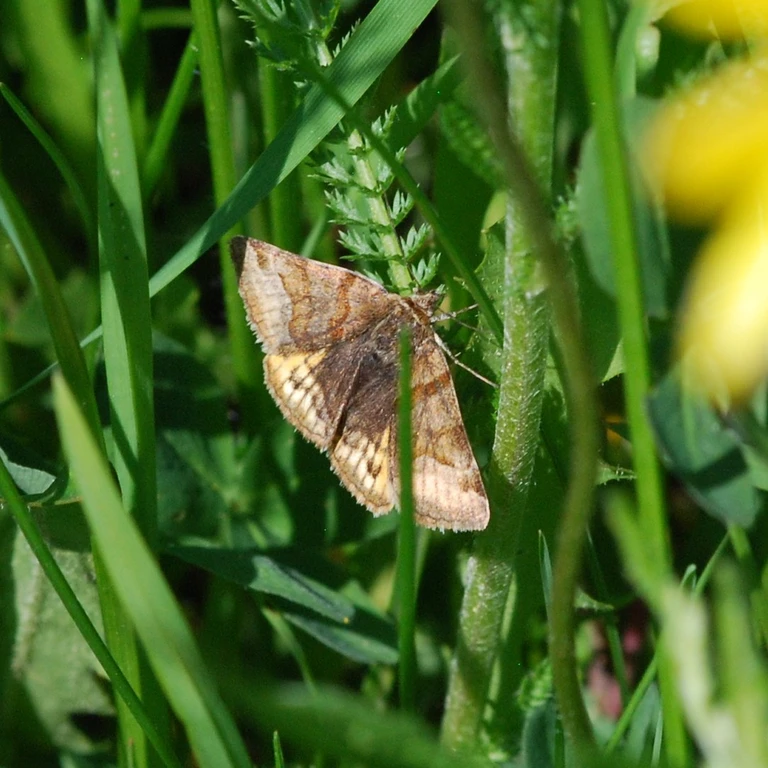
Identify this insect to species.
Euclidia glyphica
